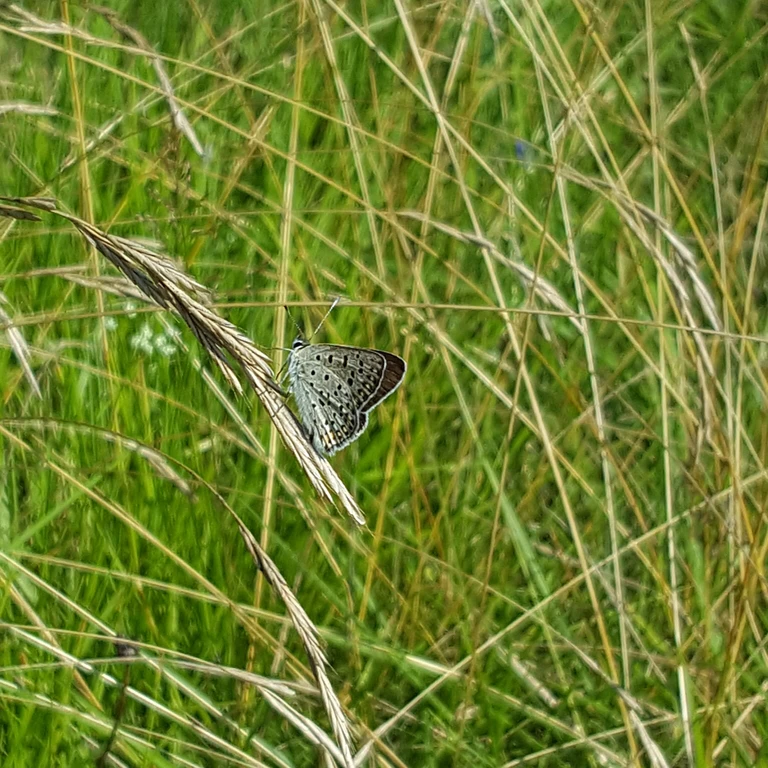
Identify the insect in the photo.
Lycaena tityrus (also Loweia tityrus)
